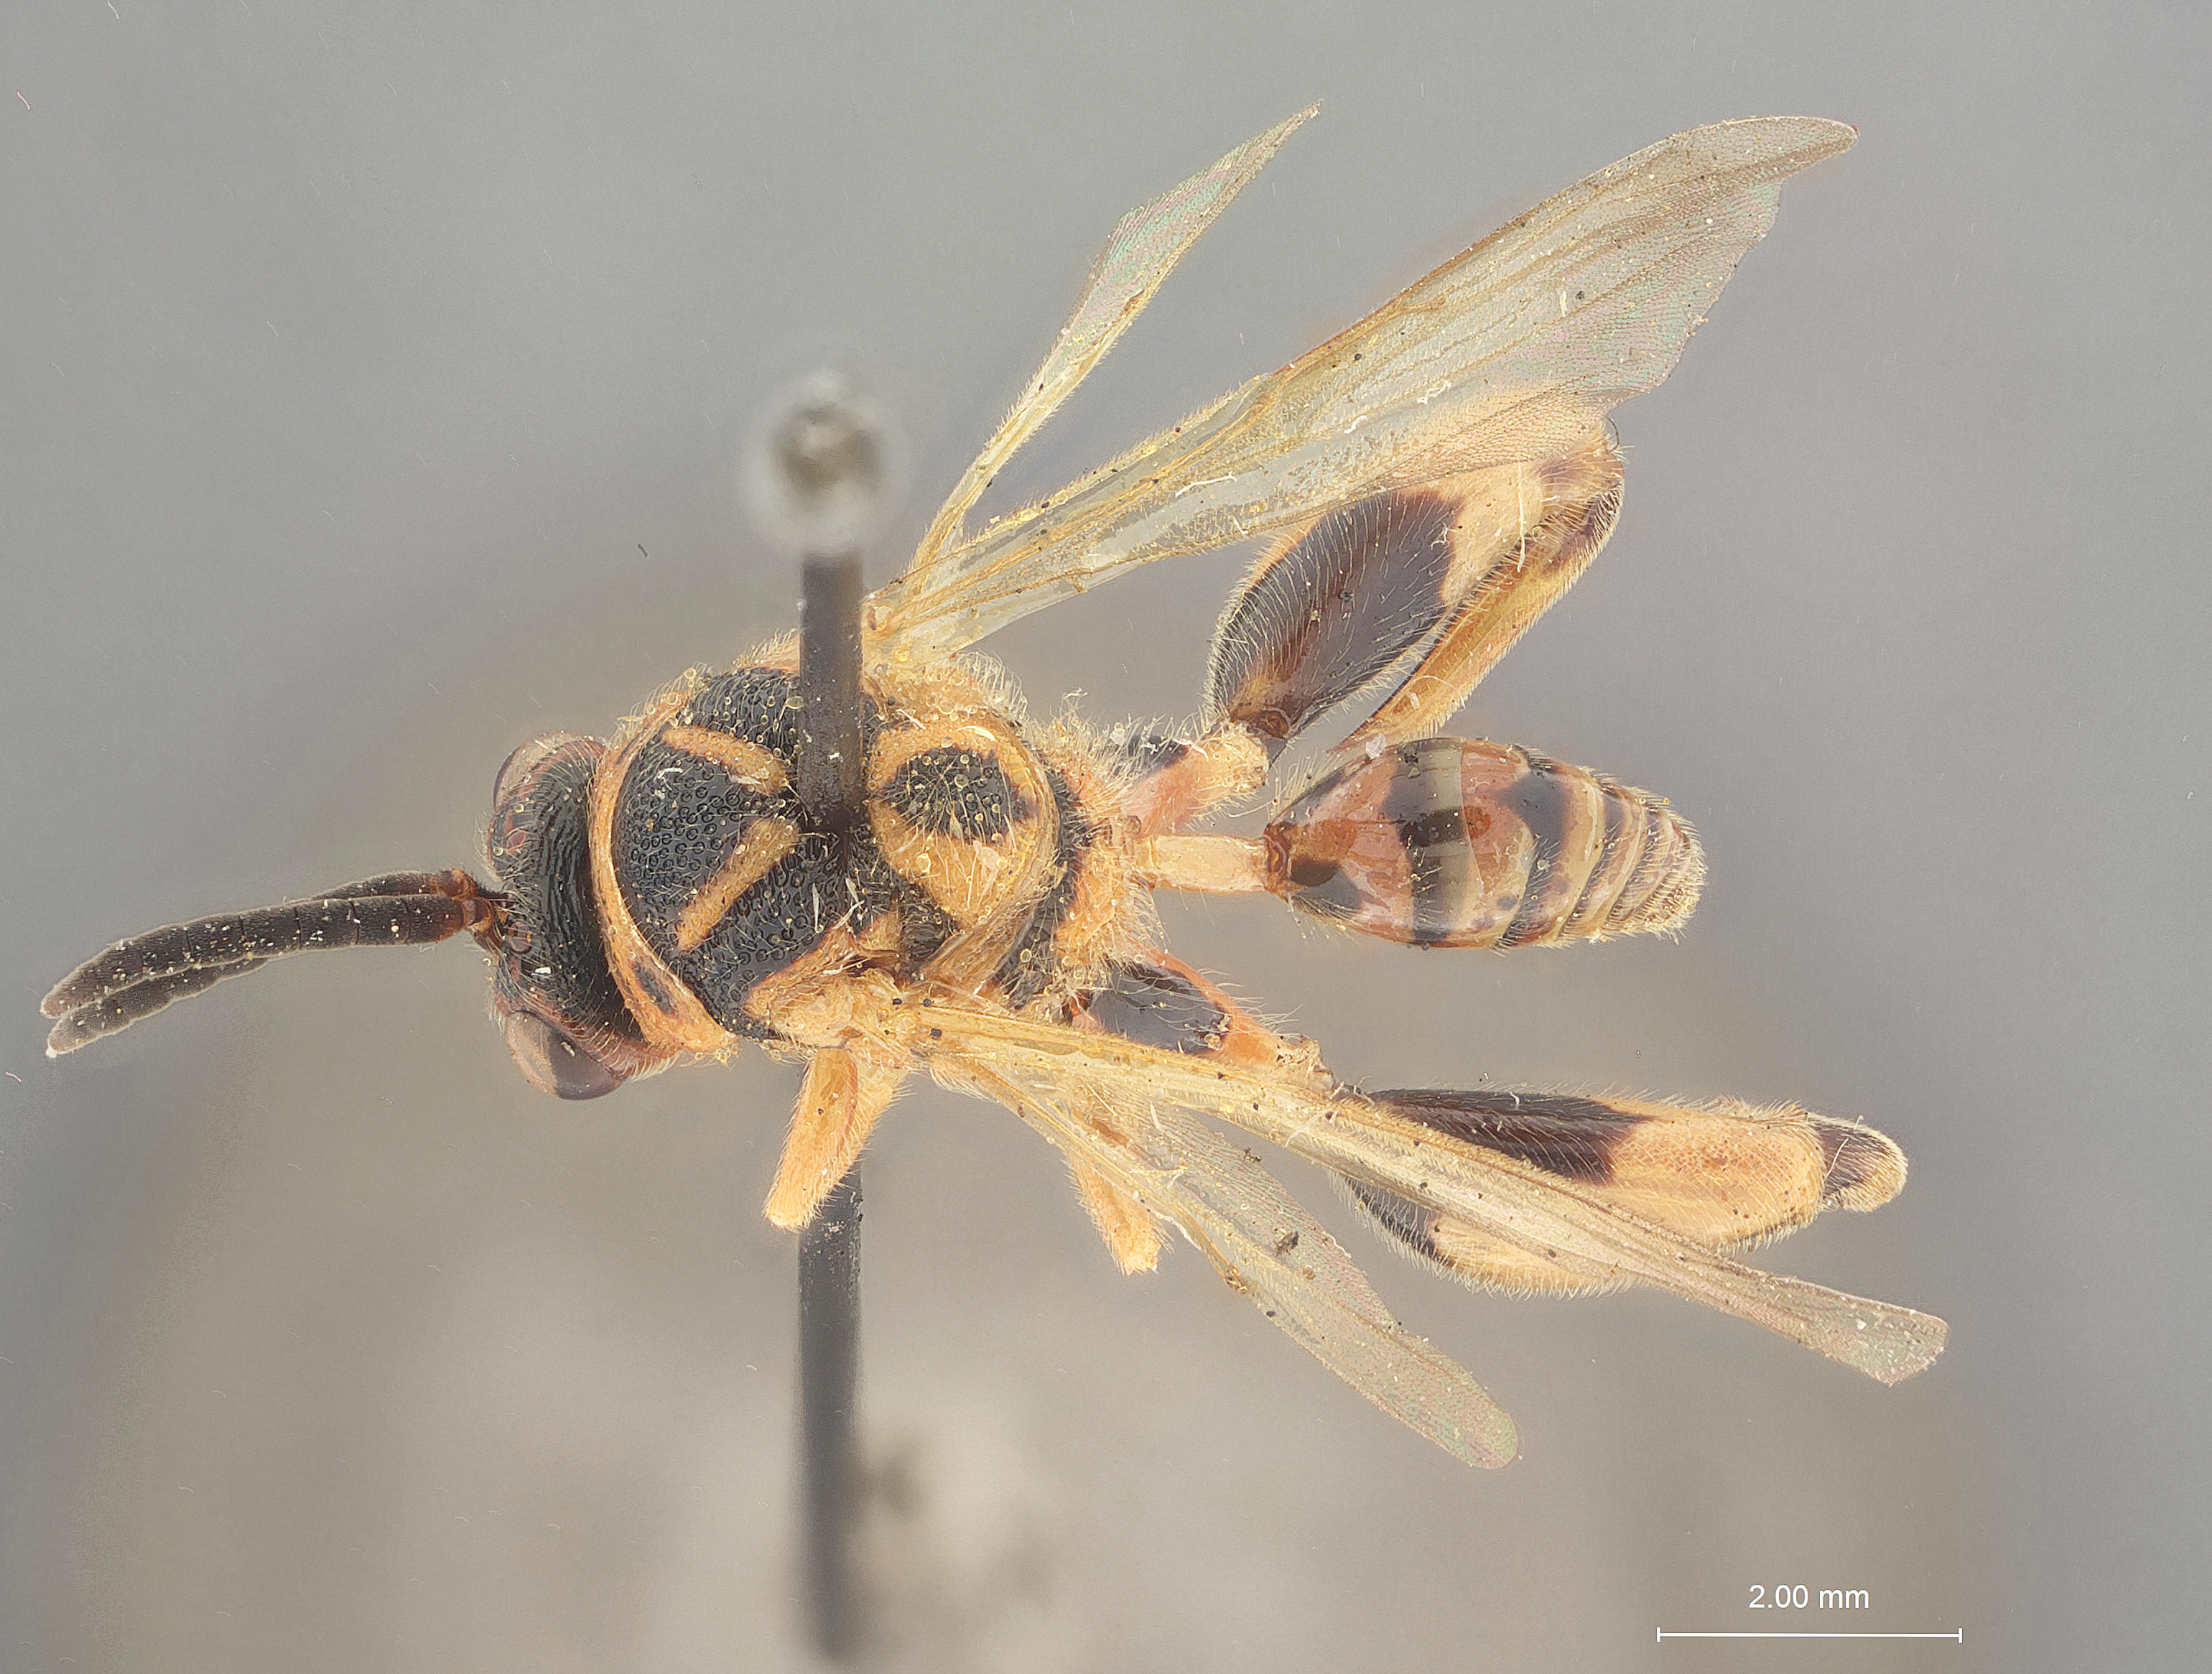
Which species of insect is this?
Nomia nortoni
